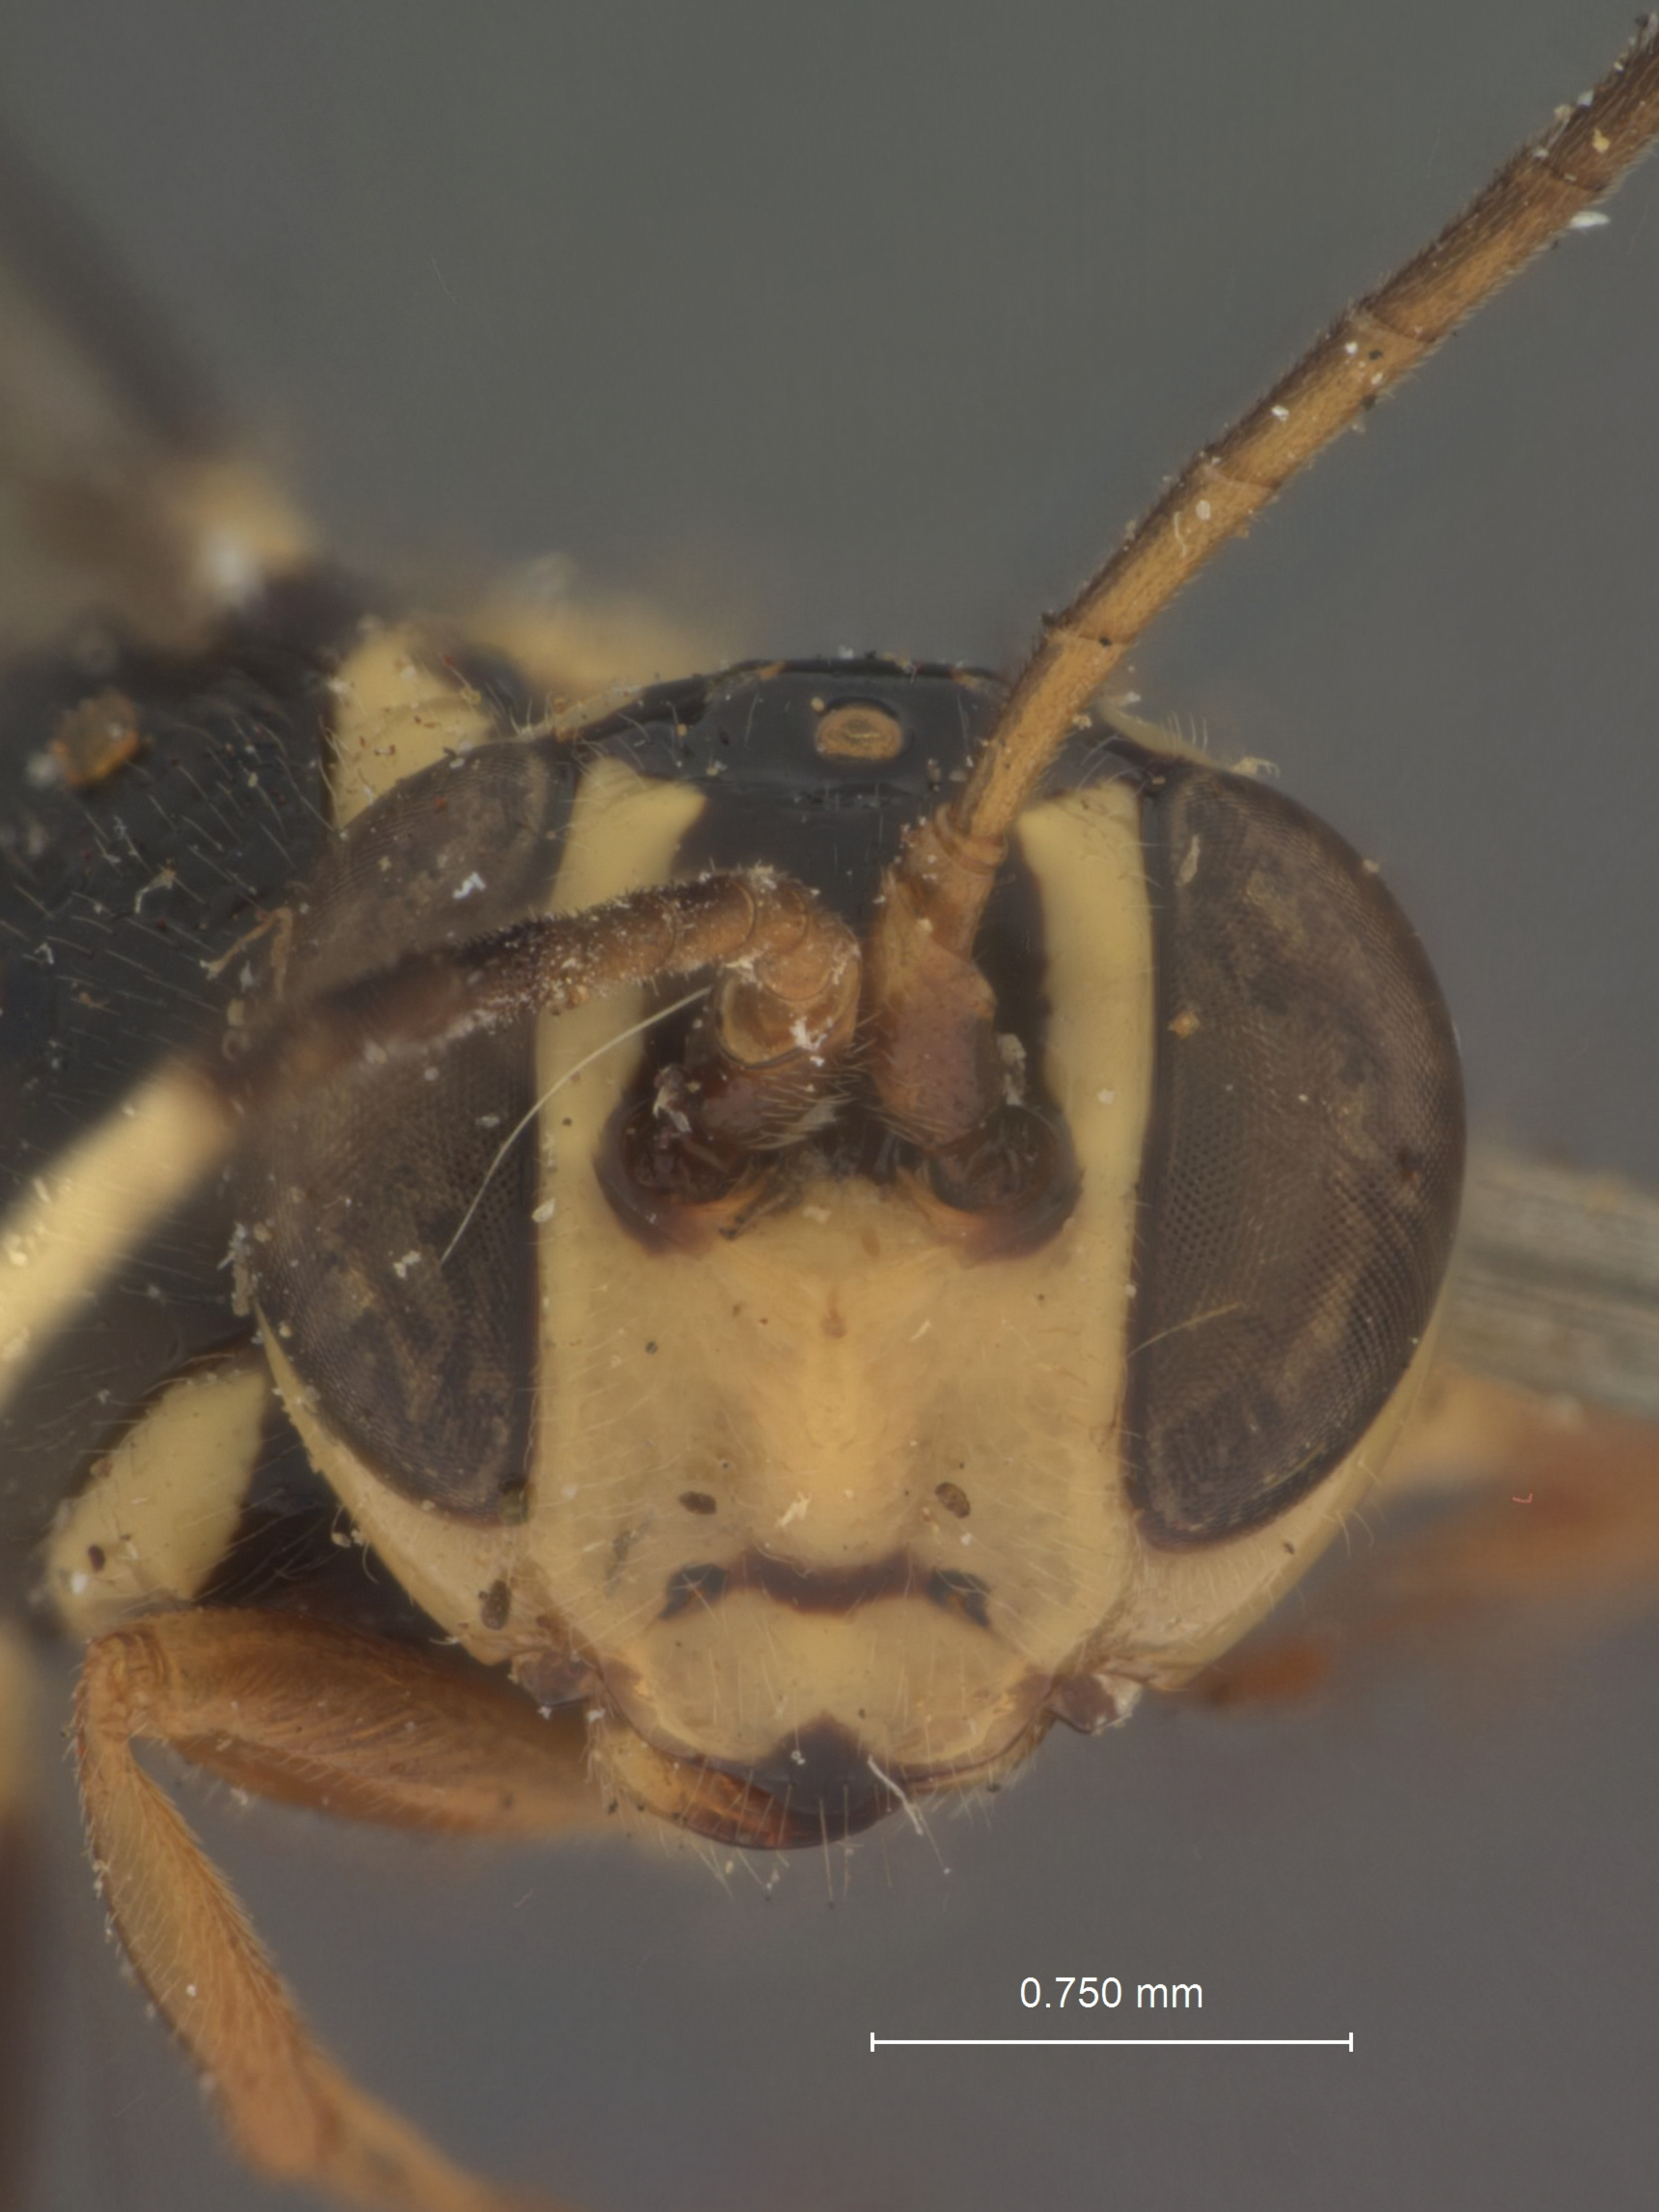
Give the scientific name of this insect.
Pycnopyge bella
